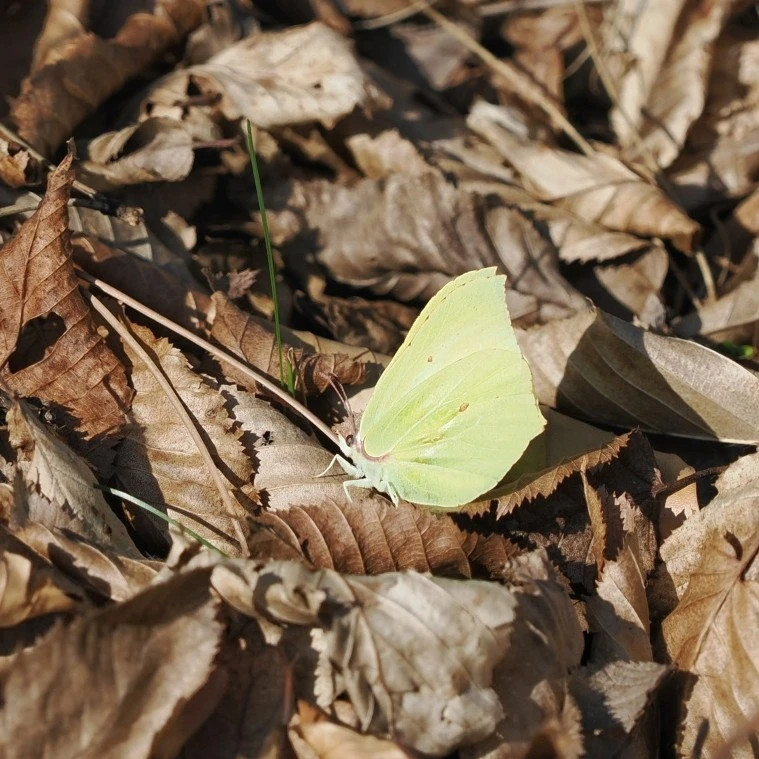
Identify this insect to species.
Gonepteryx rhamni
